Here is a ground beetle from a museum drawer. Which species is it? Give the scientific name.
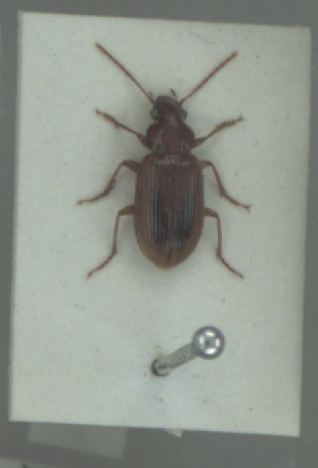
Dicheirotrichus obsoletus
